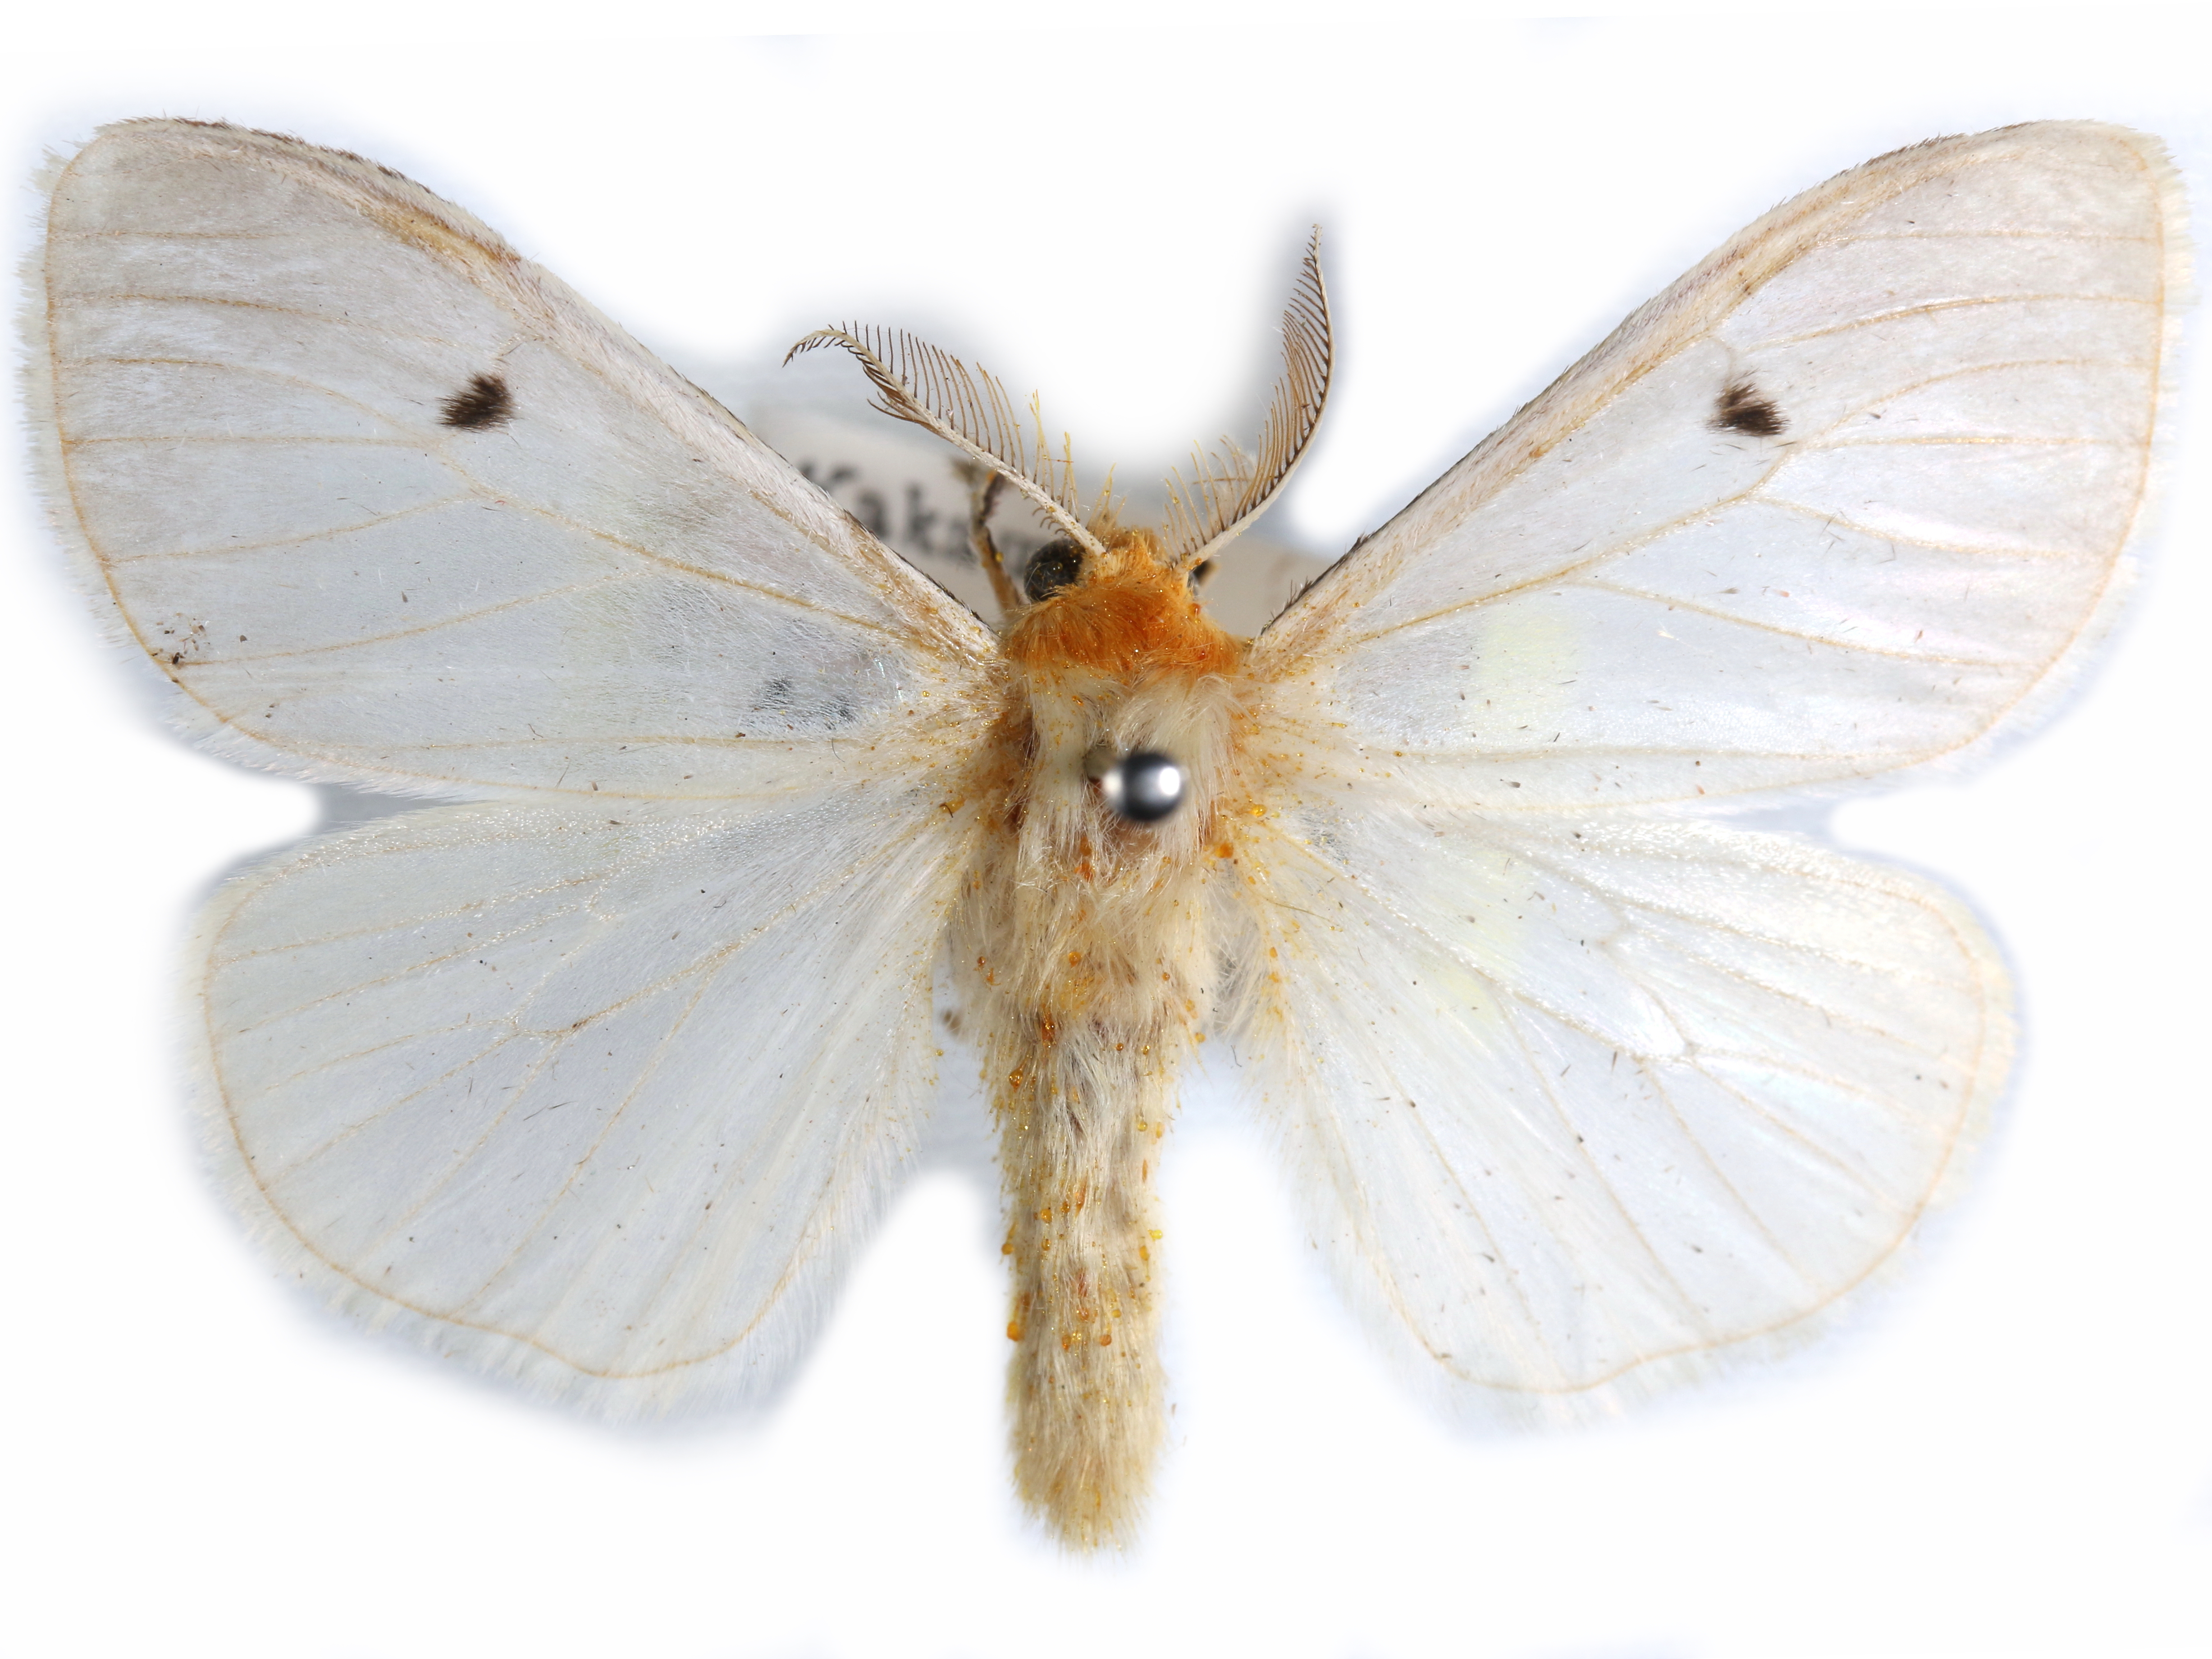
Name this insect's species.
Stracilla ghesquierei
